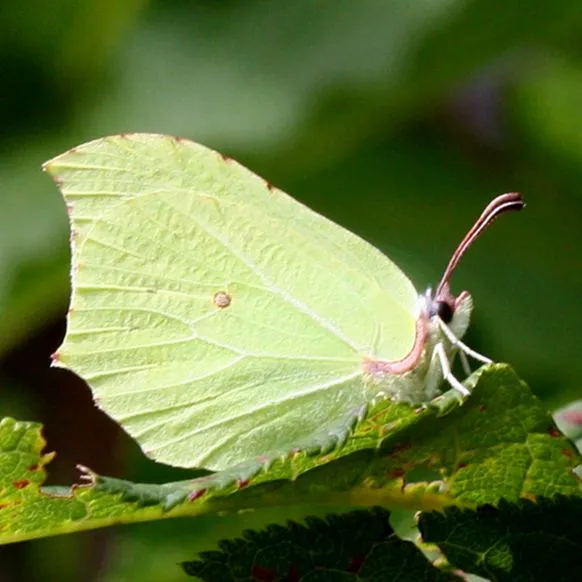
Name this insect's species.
Gonepteryx rhamni
